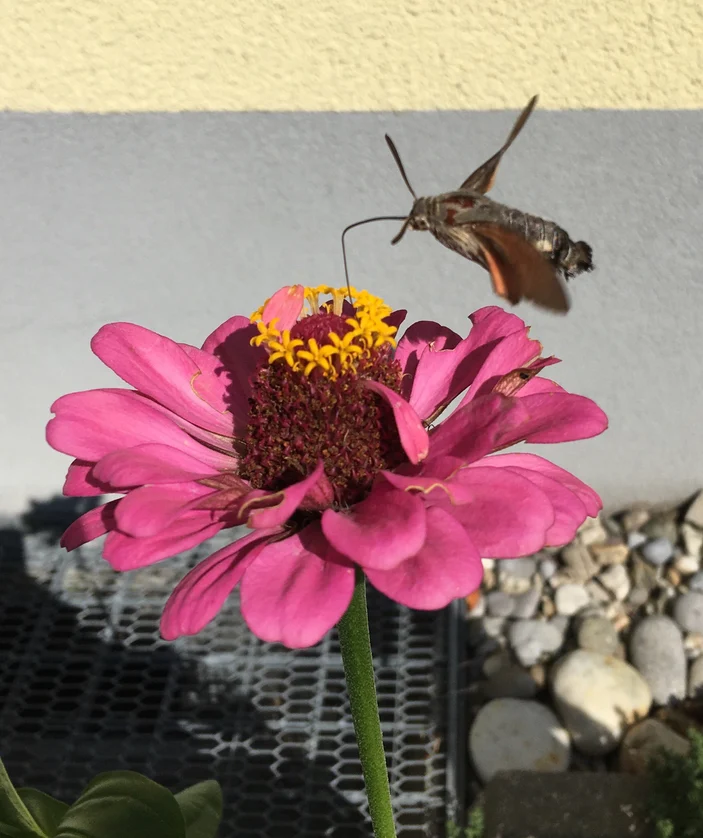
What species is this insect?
Macroglossum stellatarum
